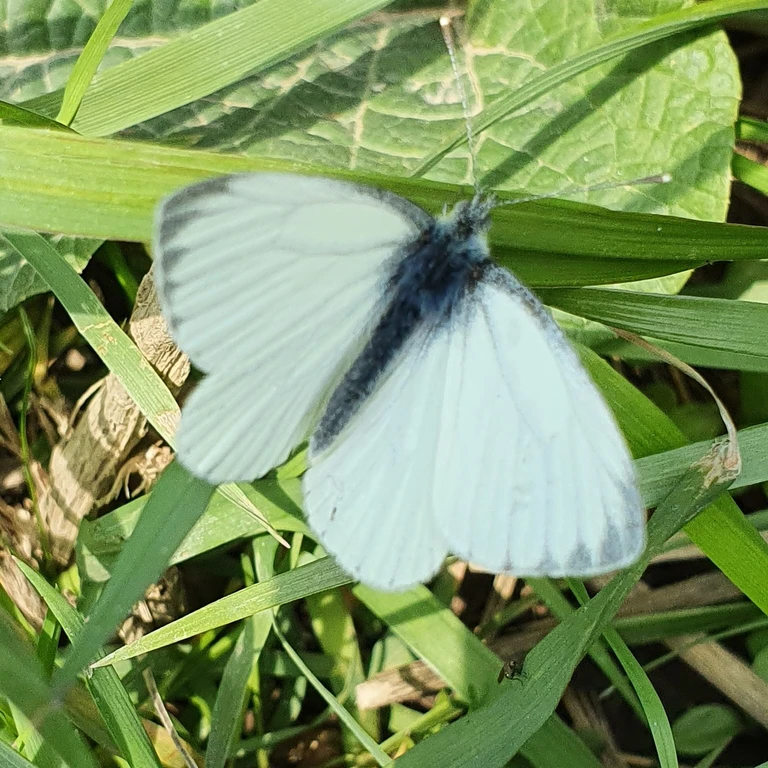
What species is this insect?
Pieris napi
